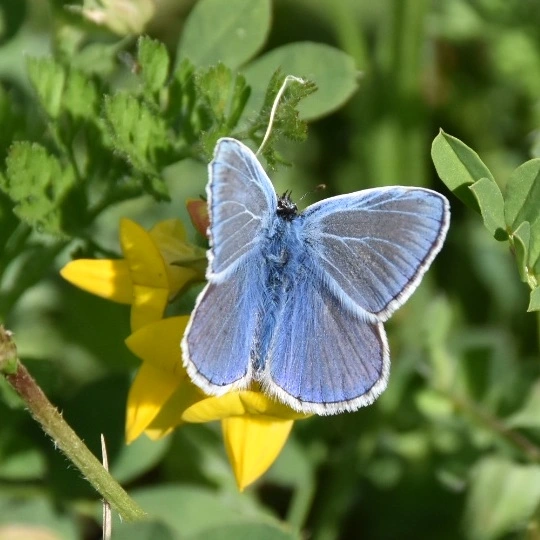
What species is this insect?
Polyommatus icarus
